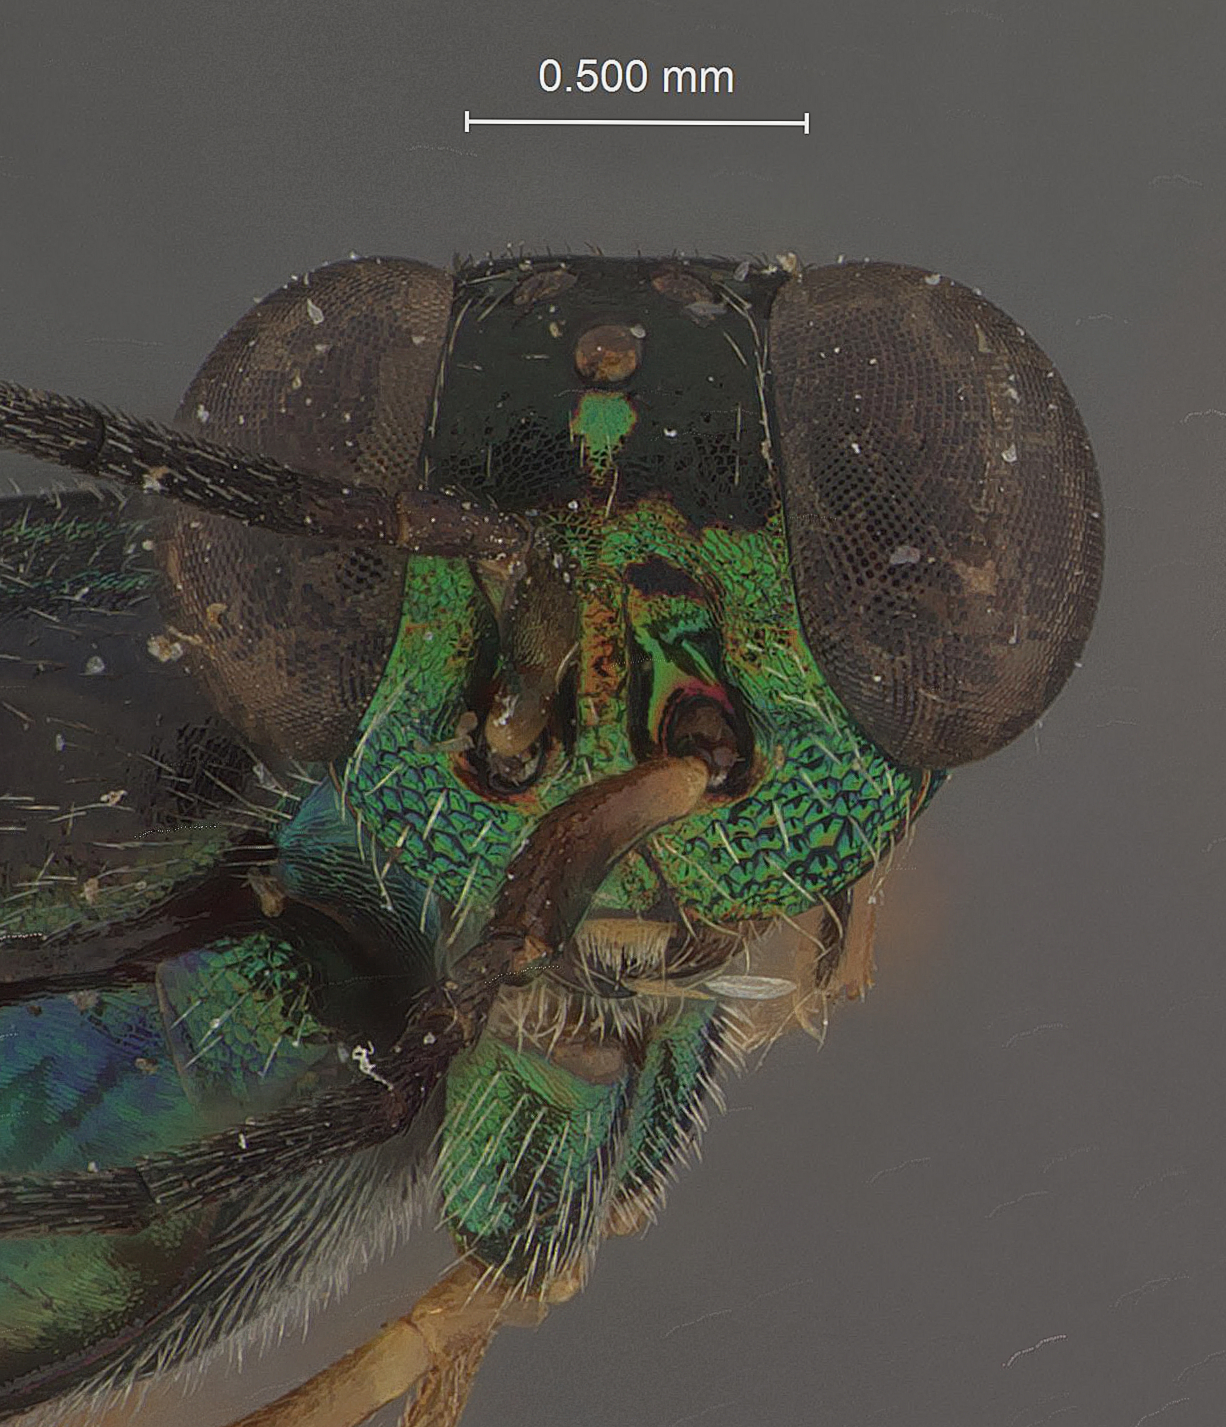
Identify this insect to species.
Tanythorax spinosus
